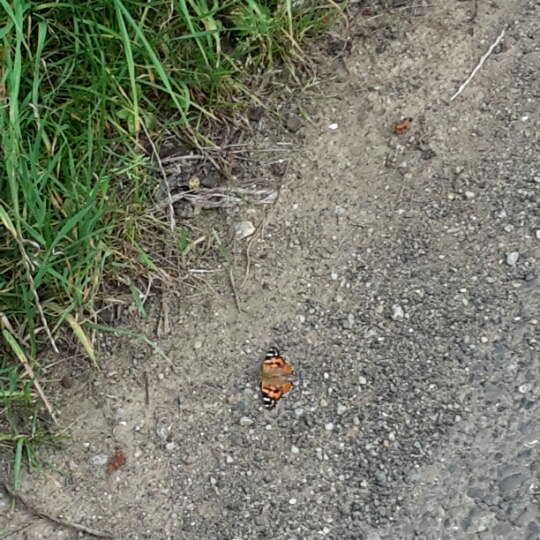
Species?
Vanessa cardui
